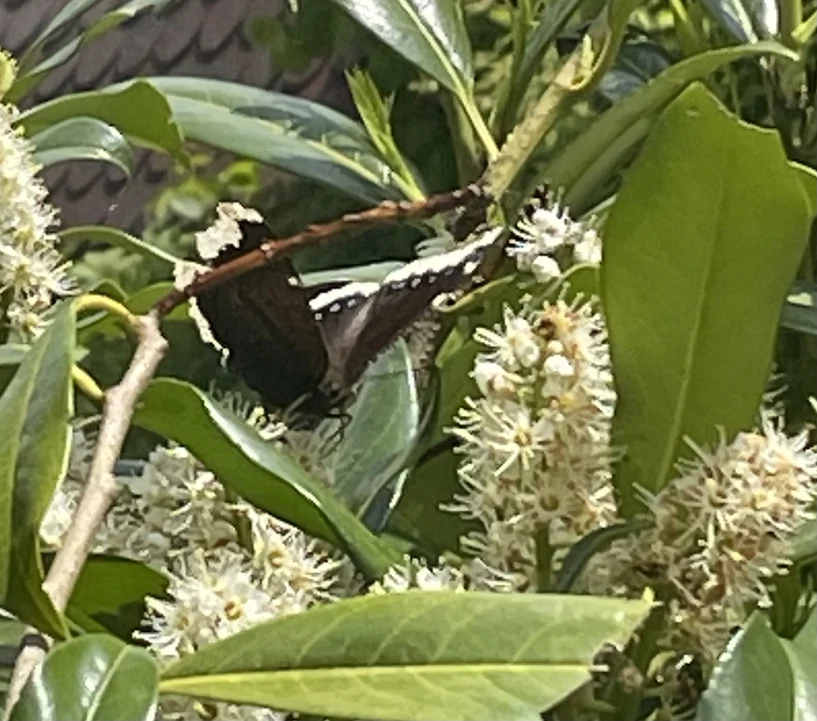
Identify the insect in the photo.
Nymphalis antiopa
